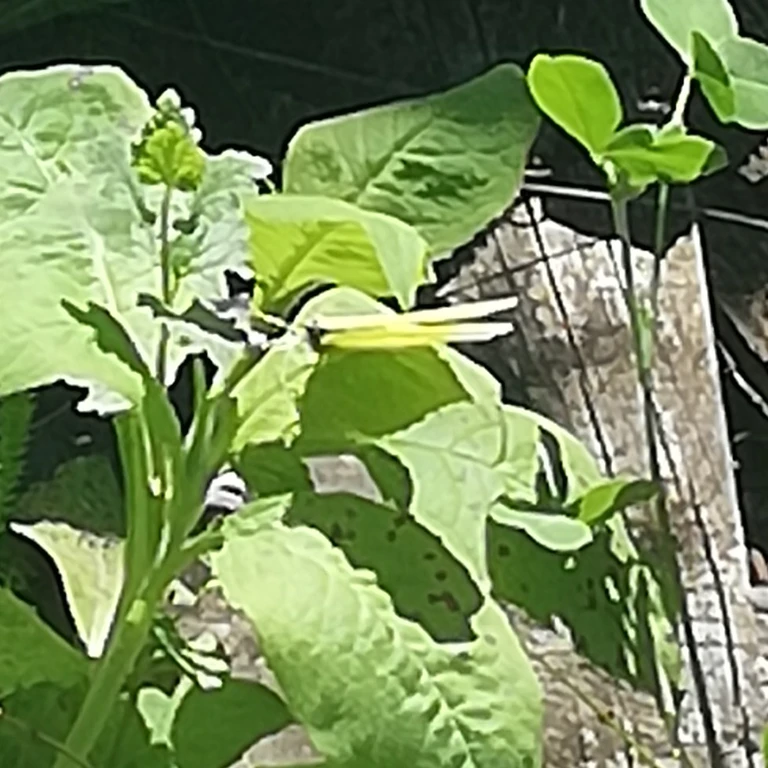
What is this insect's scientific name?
Gonepteryx rhamni
